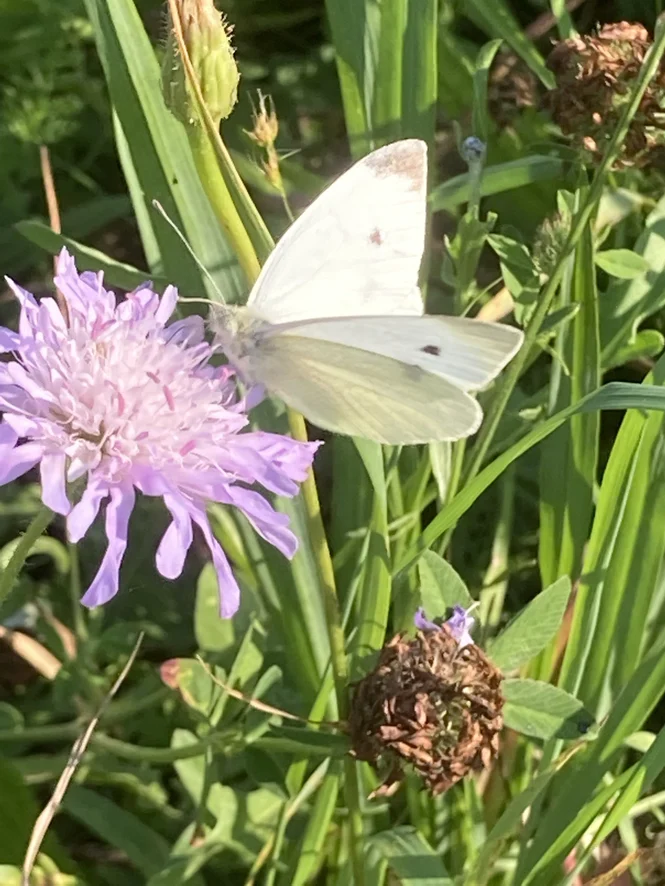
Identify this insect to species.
Pieris rapae
